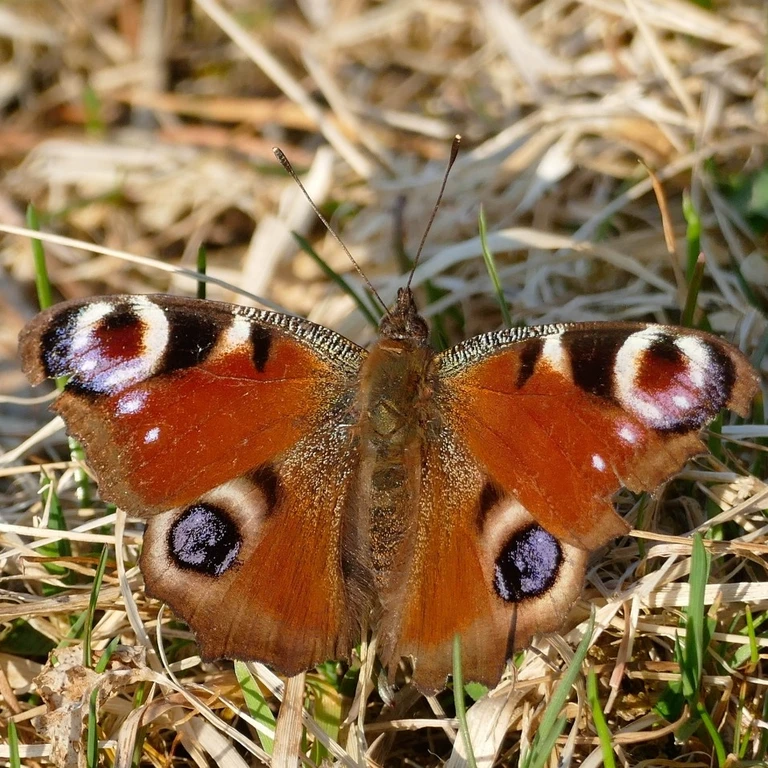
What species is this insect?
Aglais io
